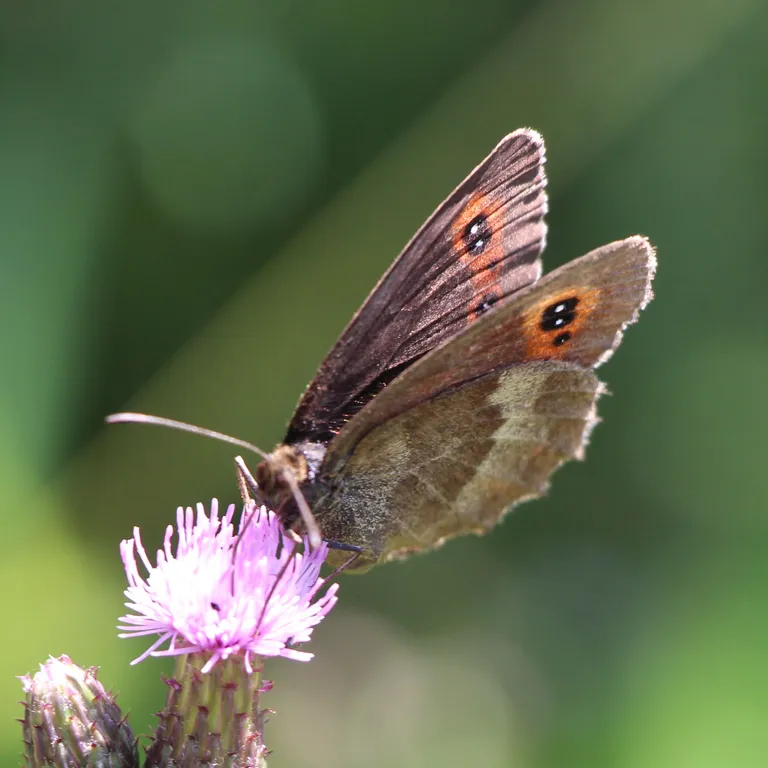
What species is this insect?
Erebia aethiops
